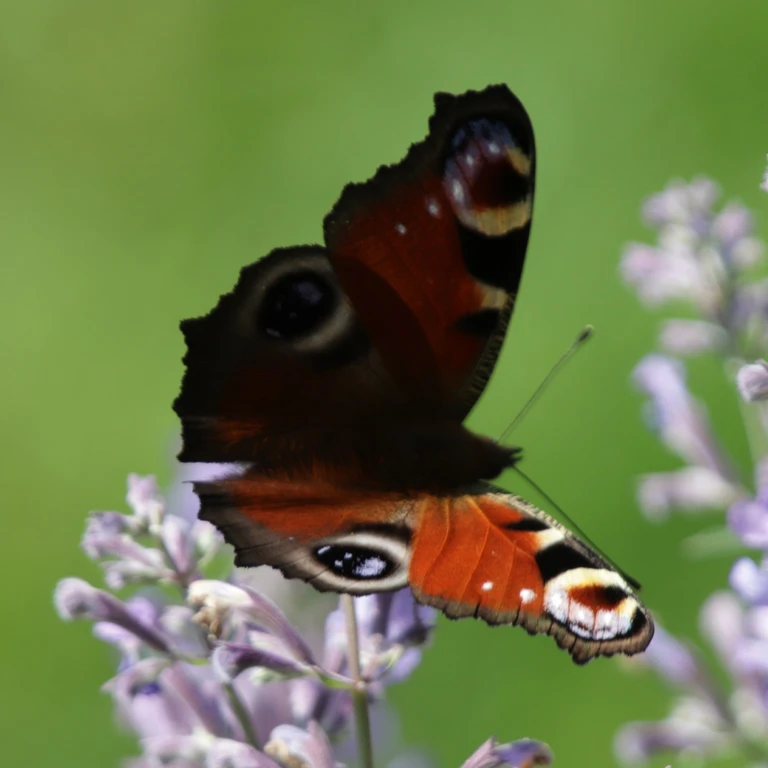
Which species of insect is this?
Aglais io
